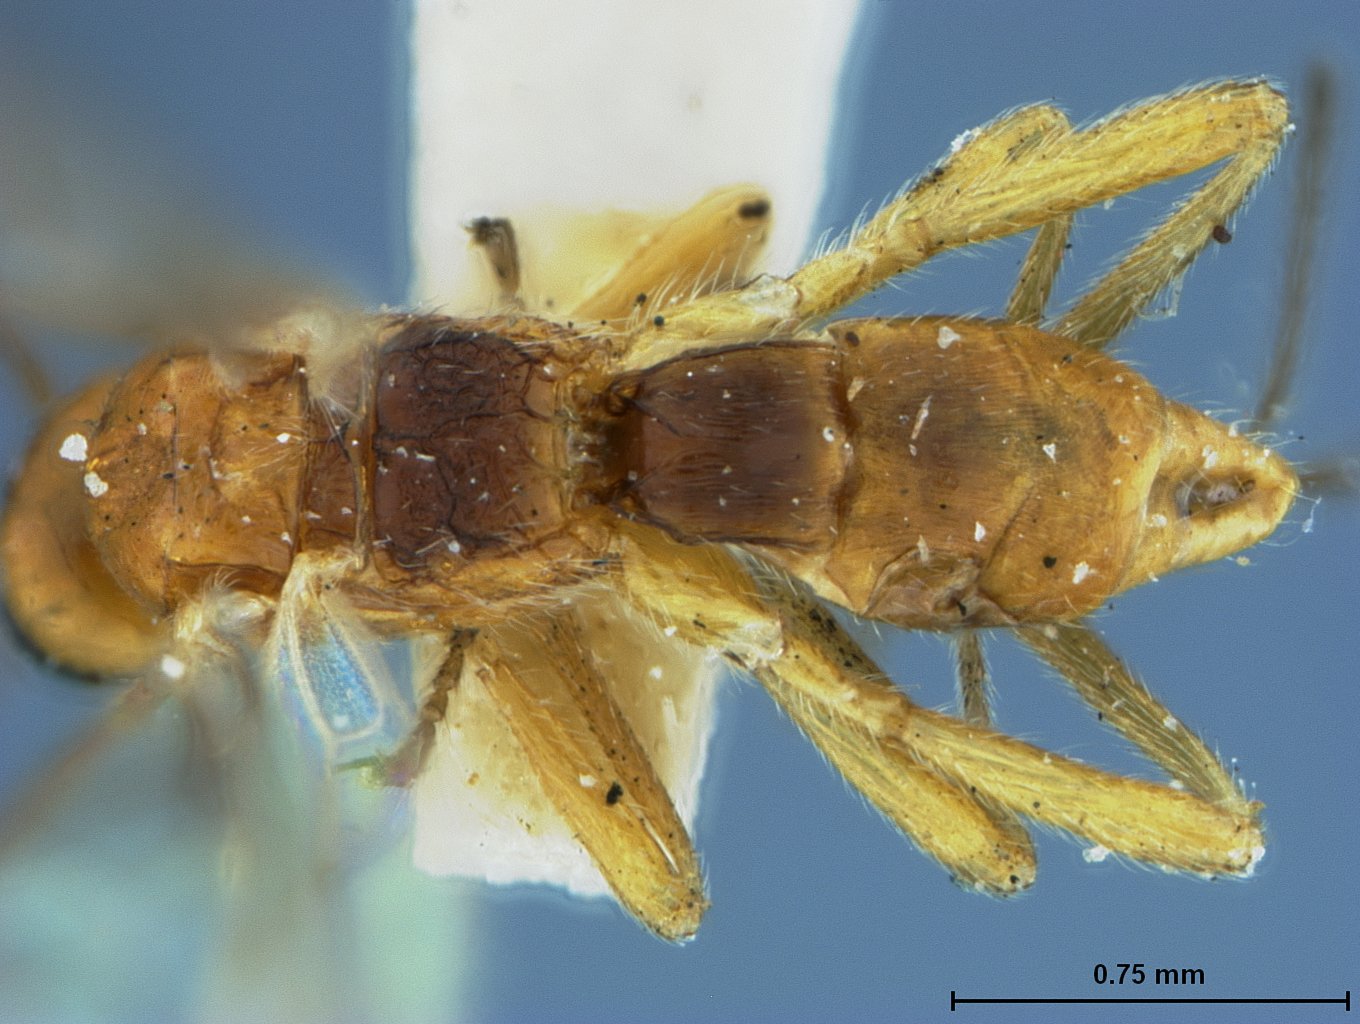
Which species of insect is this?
Clinocentrus tarsalis
